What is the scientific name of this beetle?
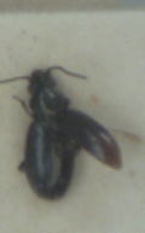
Bembidion minimum
